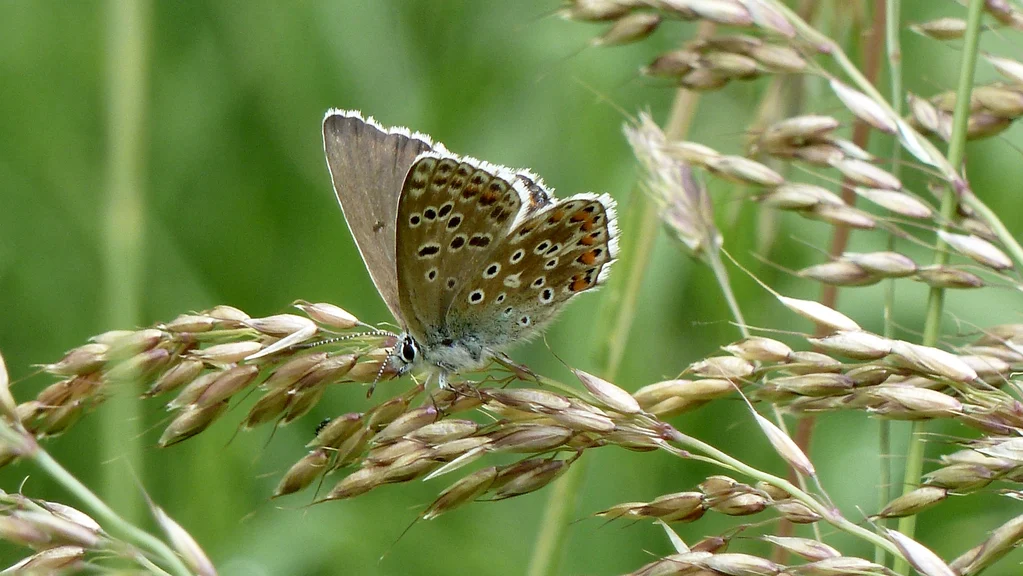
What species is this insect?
Lysandra bellargus
